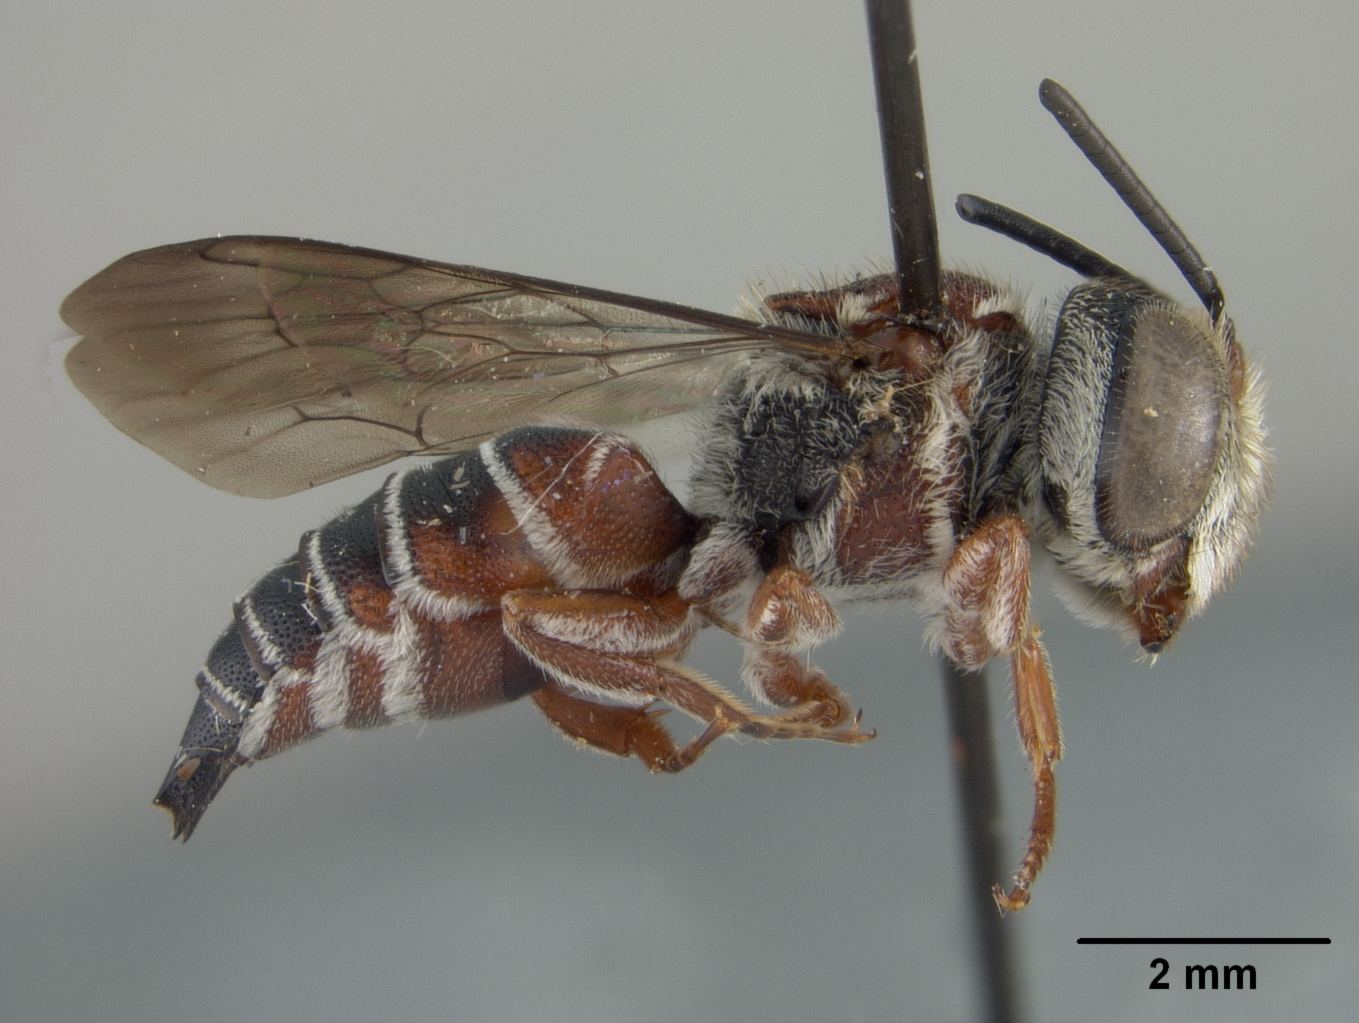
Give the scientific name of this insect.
Coelioxys cisnerosi
